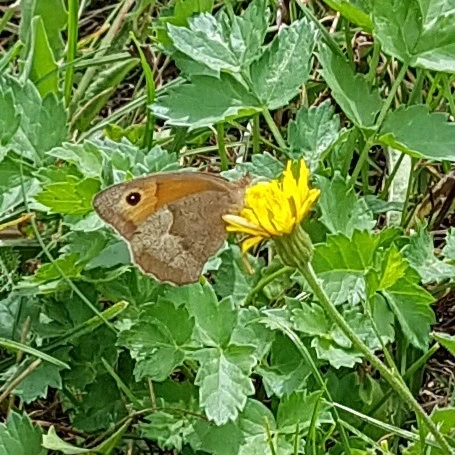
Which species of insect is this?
Maniola jurtina
